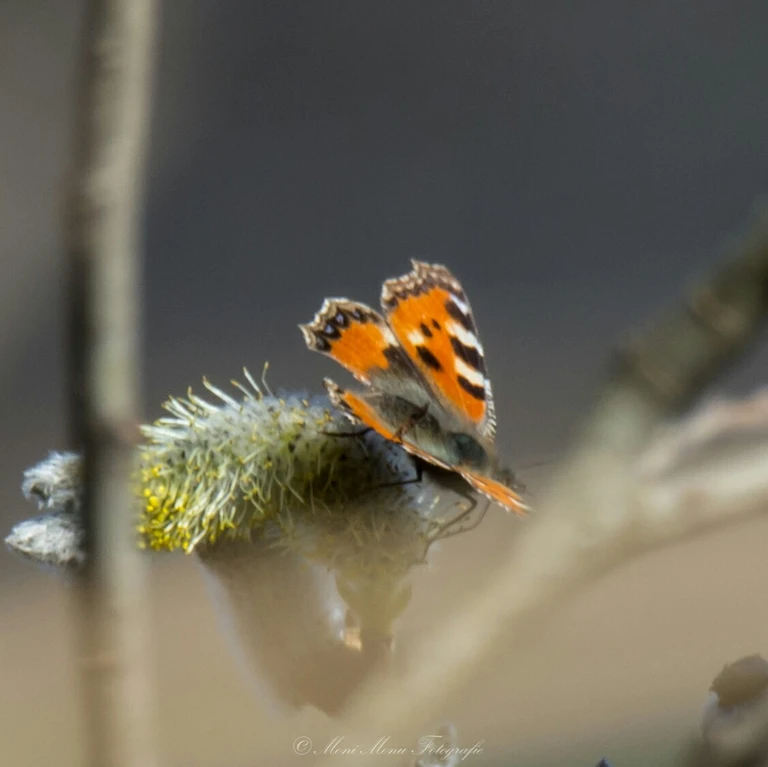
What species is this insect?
Aglais urticae
